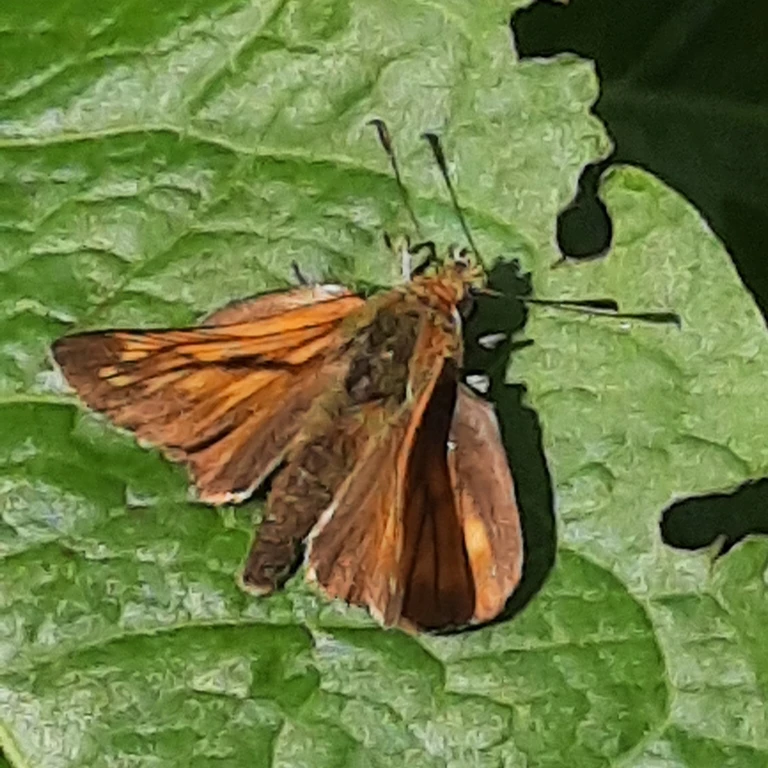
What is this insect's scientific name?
Ochlodes sylvanus (also Ochlodes venata)
